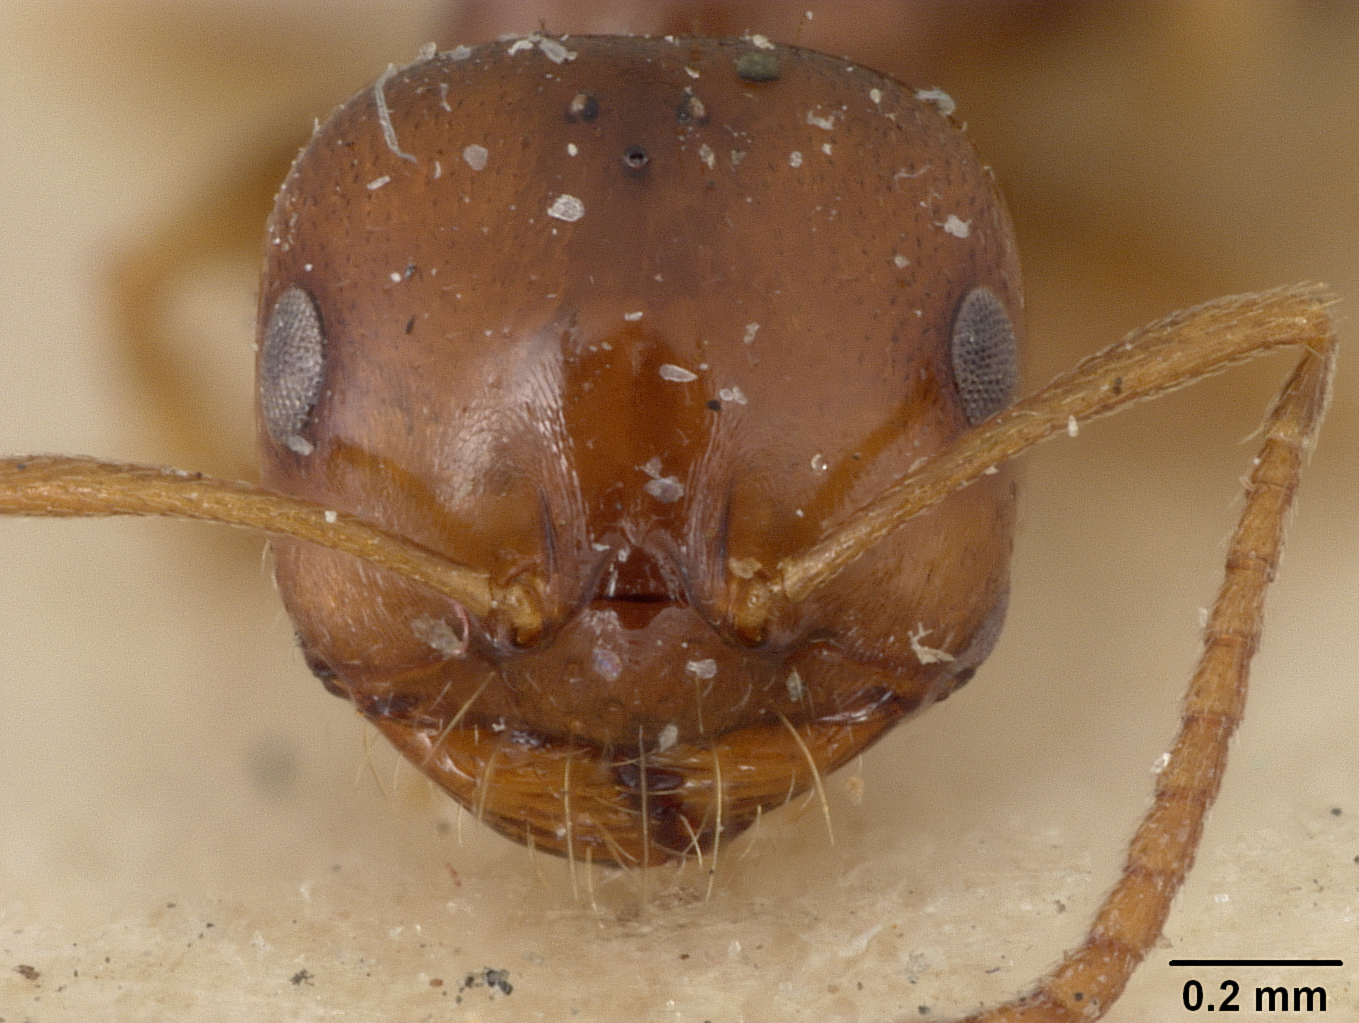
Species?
Melophorus fieldi
